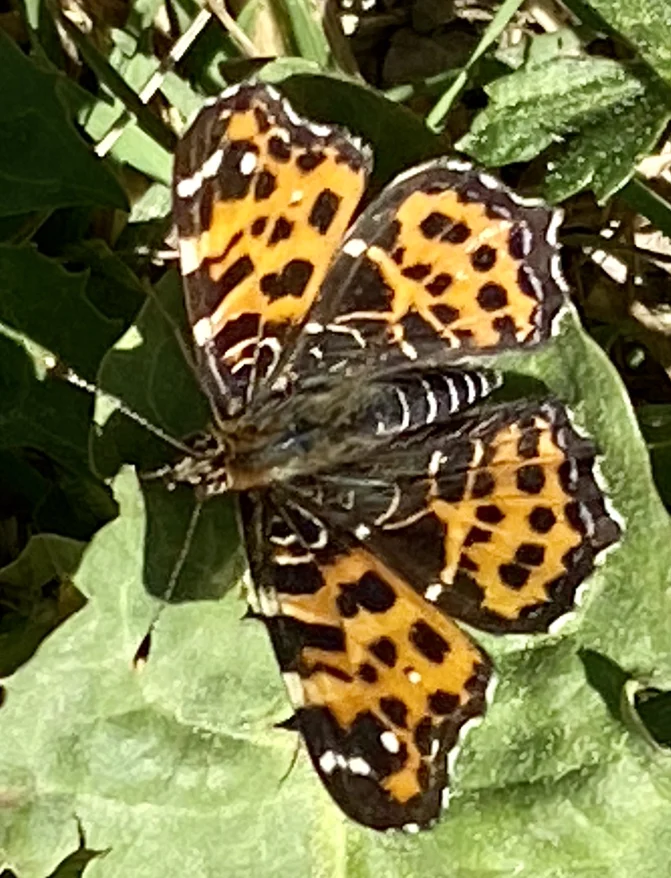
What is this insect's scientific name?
Araschnia levana
